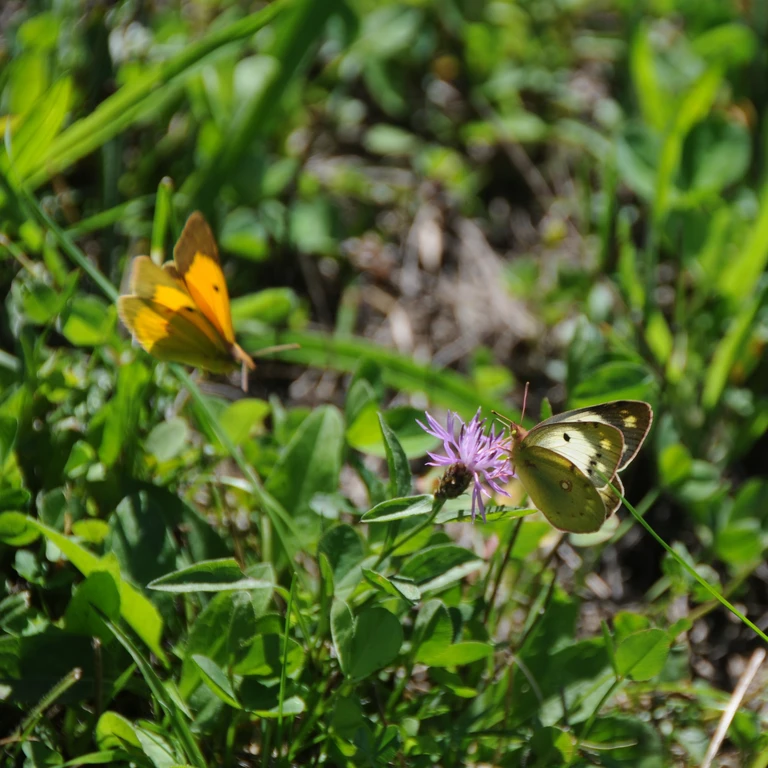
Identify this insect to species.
Colias croceus
